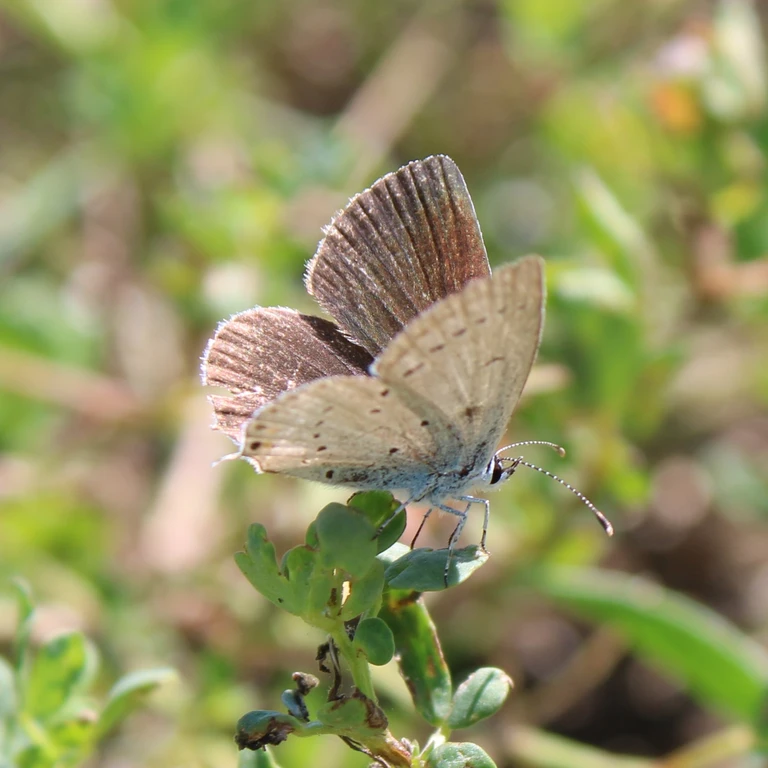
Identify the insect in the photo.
Cupido argiades (also Elkalyce argiades)
